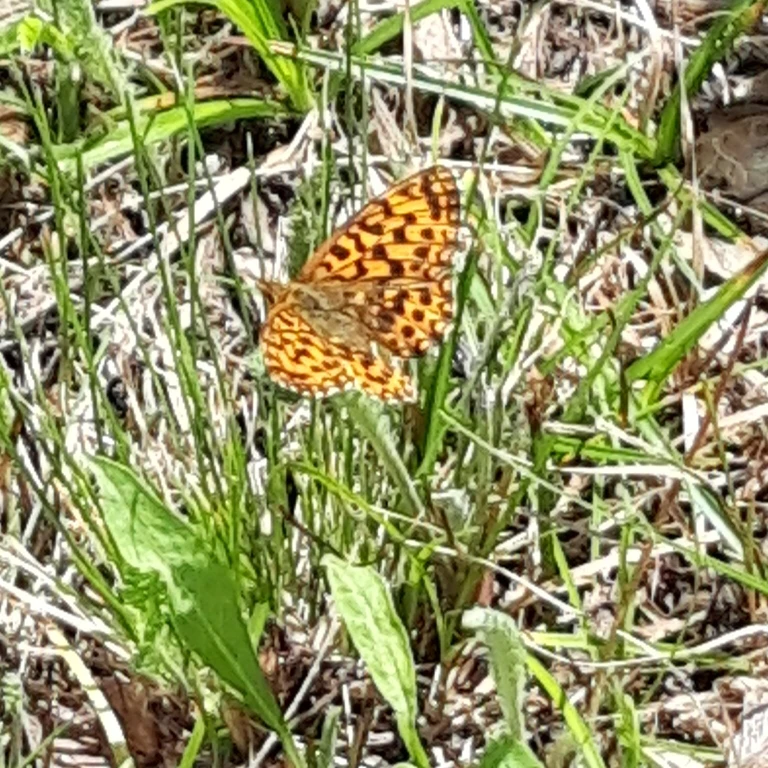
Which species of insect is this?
Boloria dia
